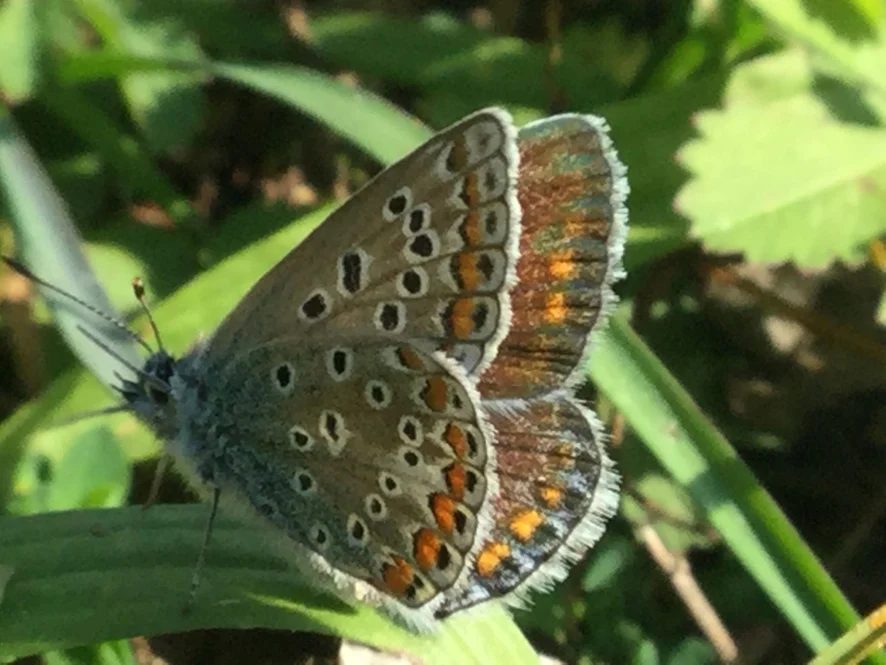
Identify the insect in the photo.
Polyommatus icarus
